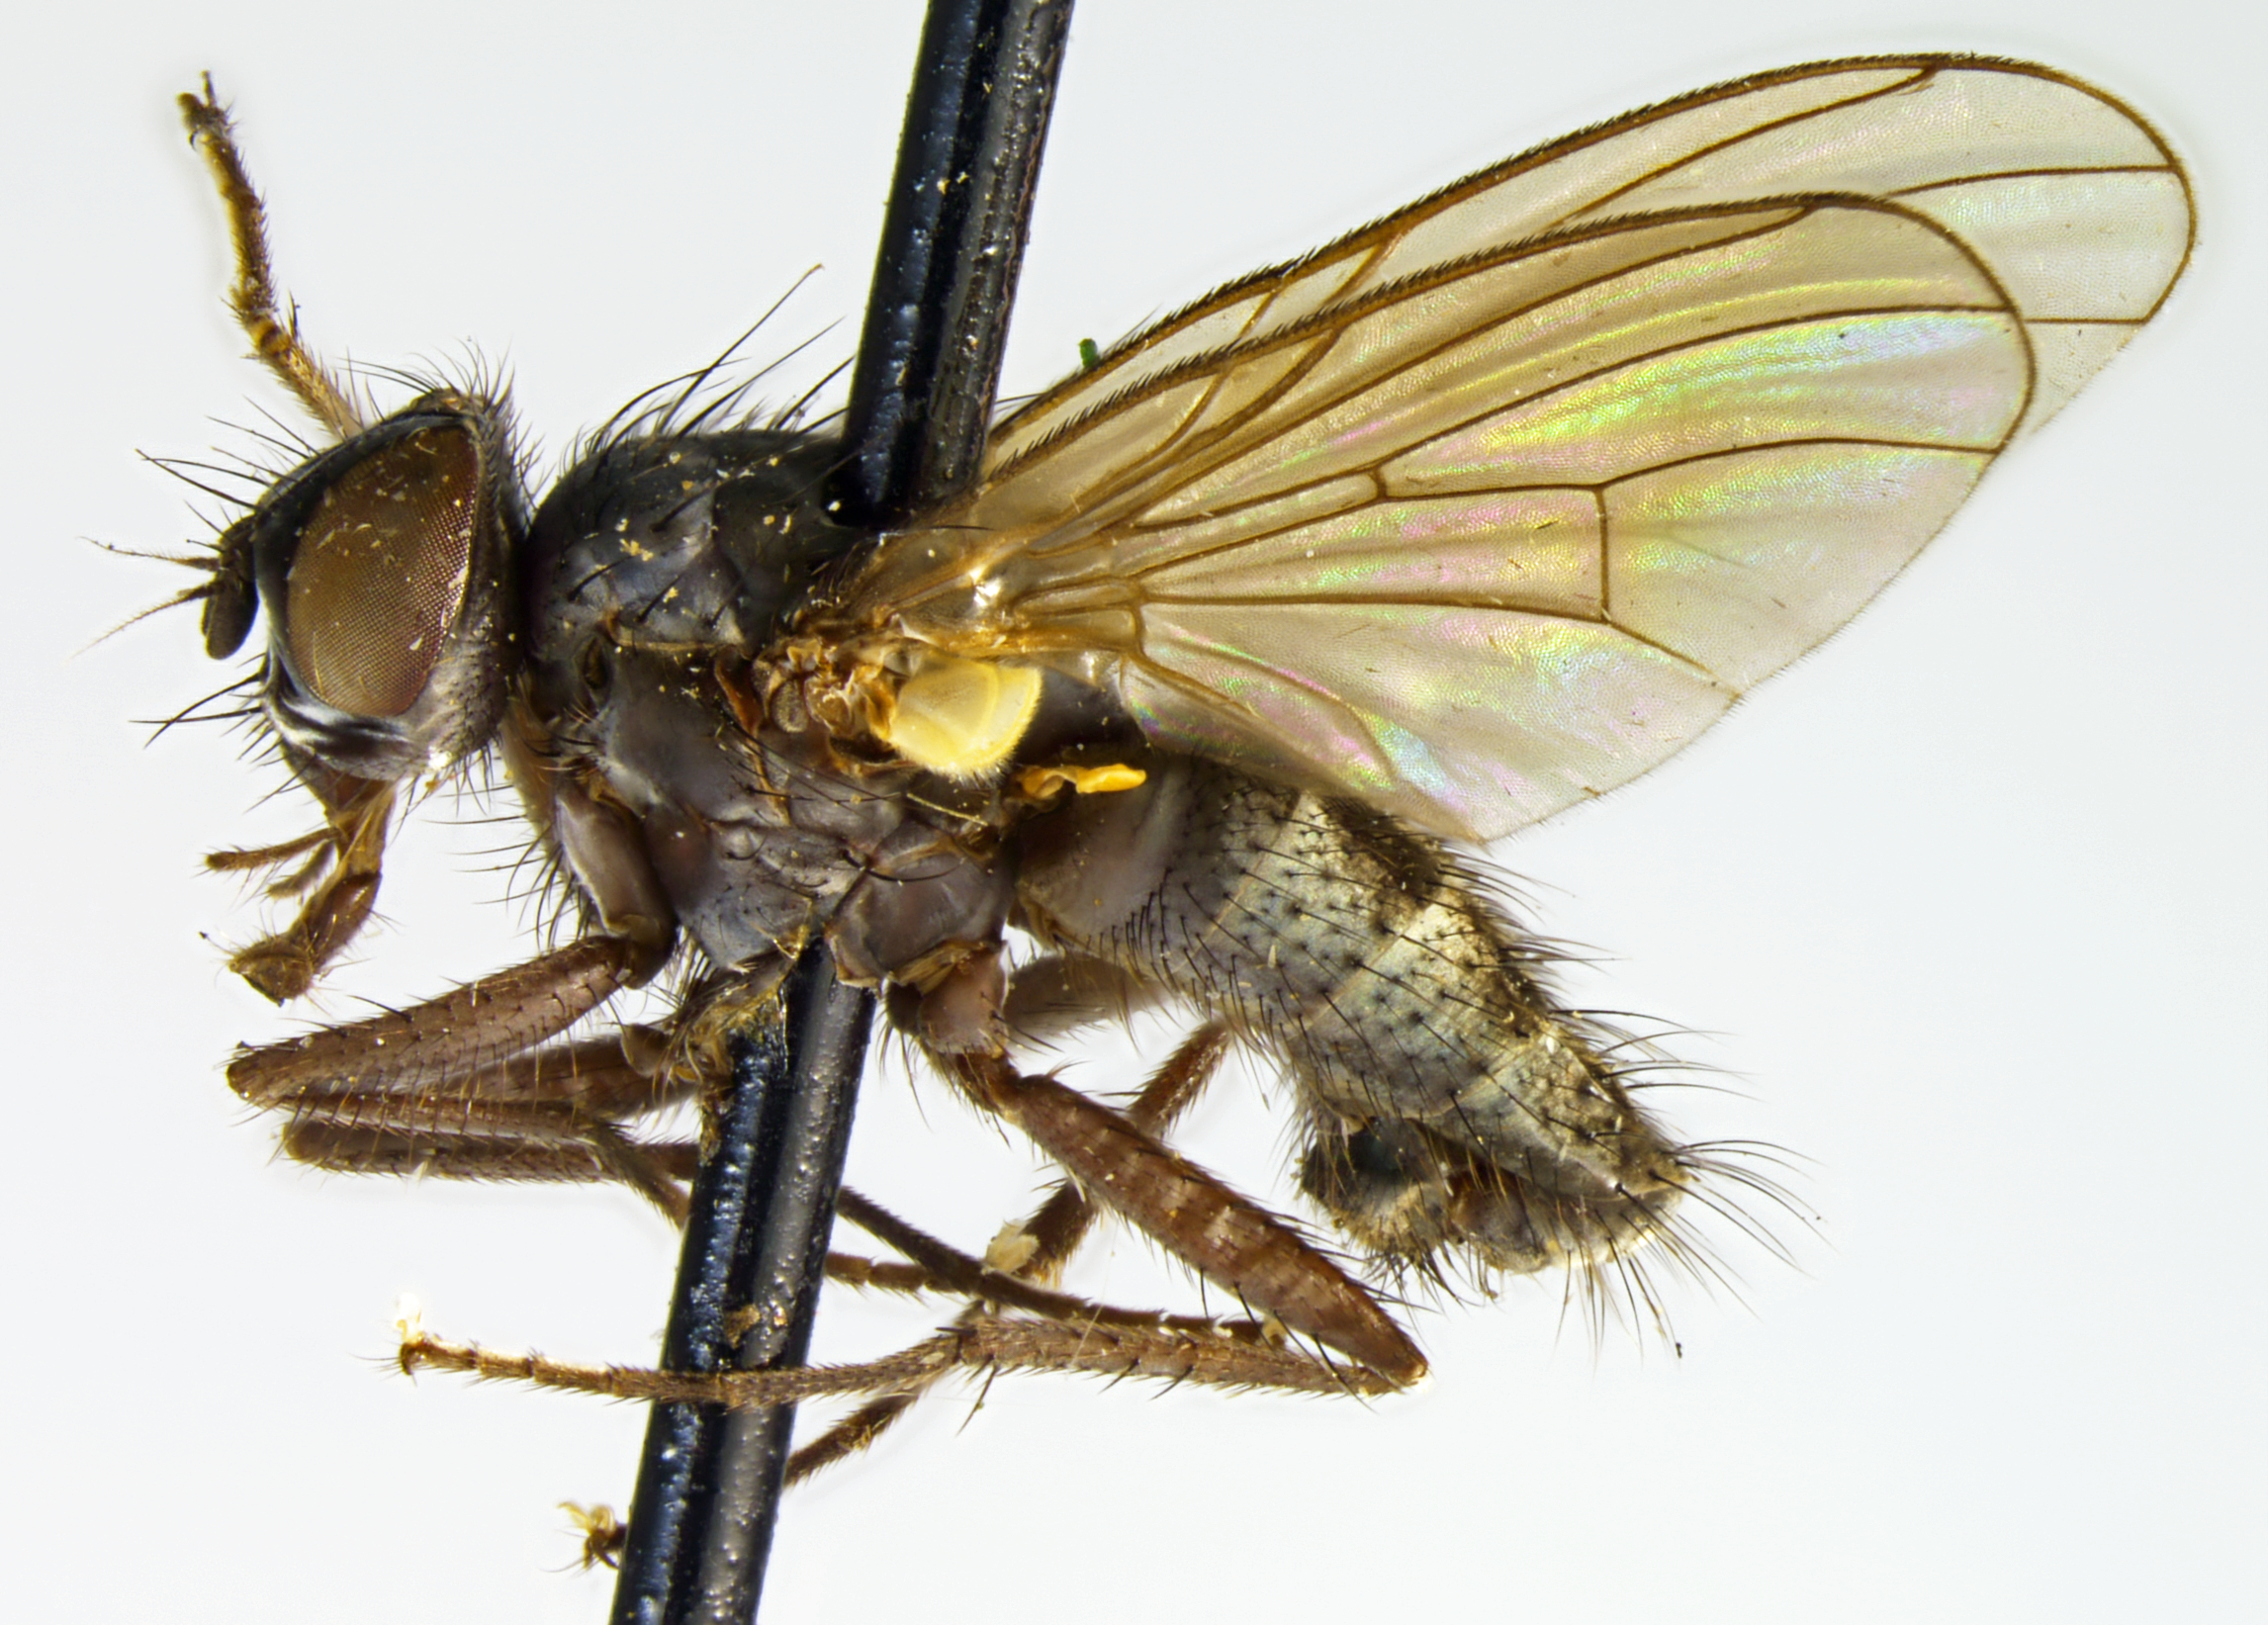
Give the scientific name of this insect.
Limnophora pulchra (also Spilogona pulchra)
